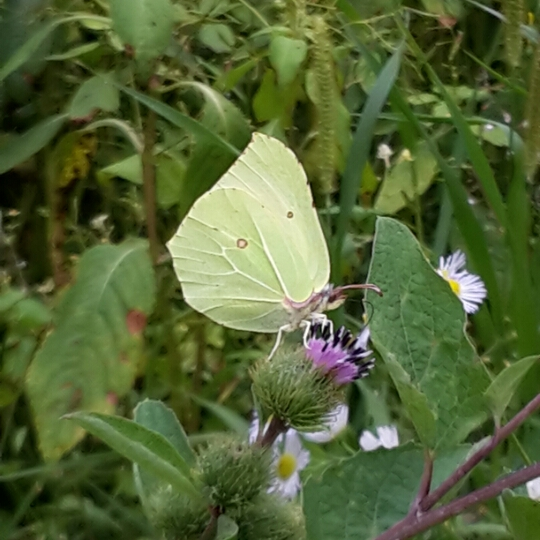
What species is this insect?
Gonepteryx rhamni
